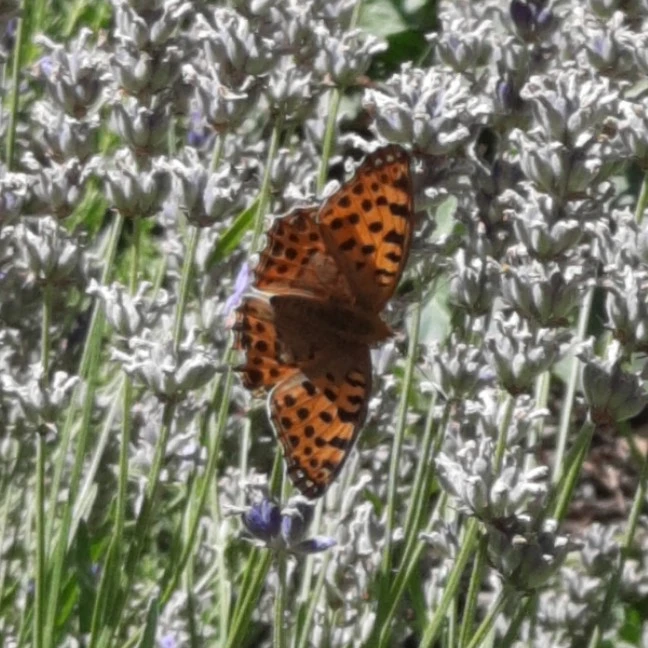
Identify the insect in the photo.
Issoria lathonia
